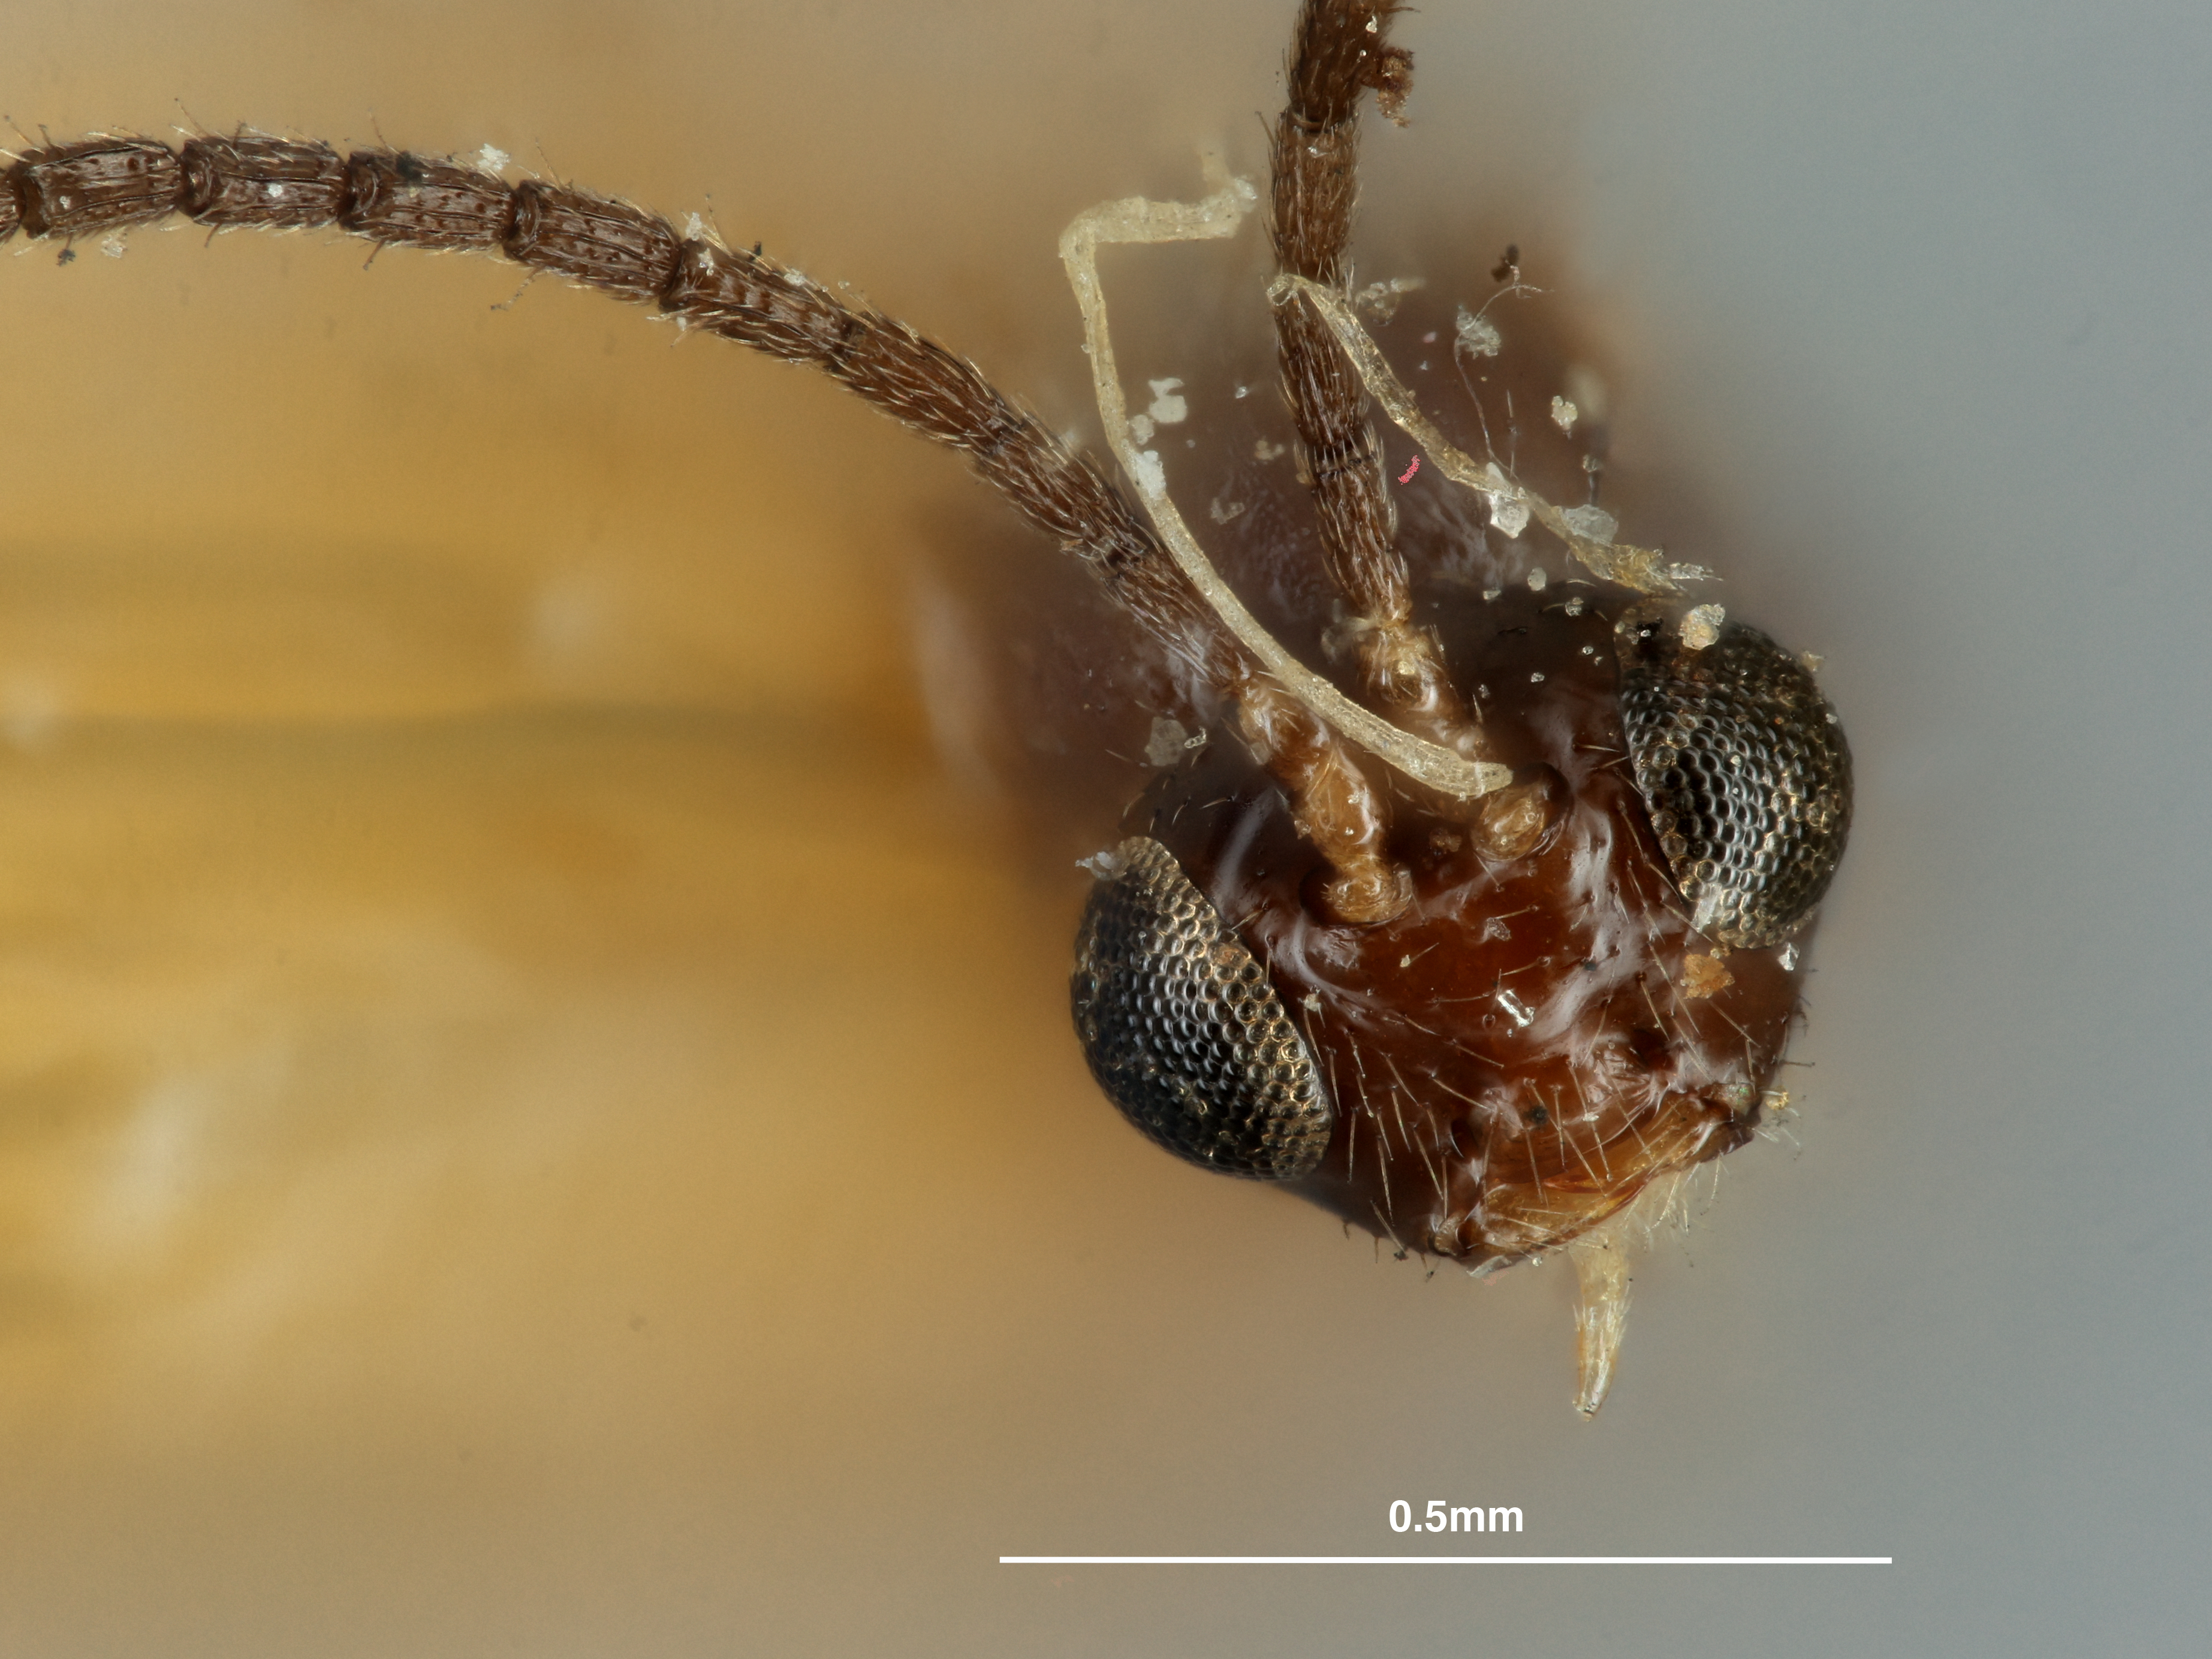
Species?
Lysiphlebus myzi
